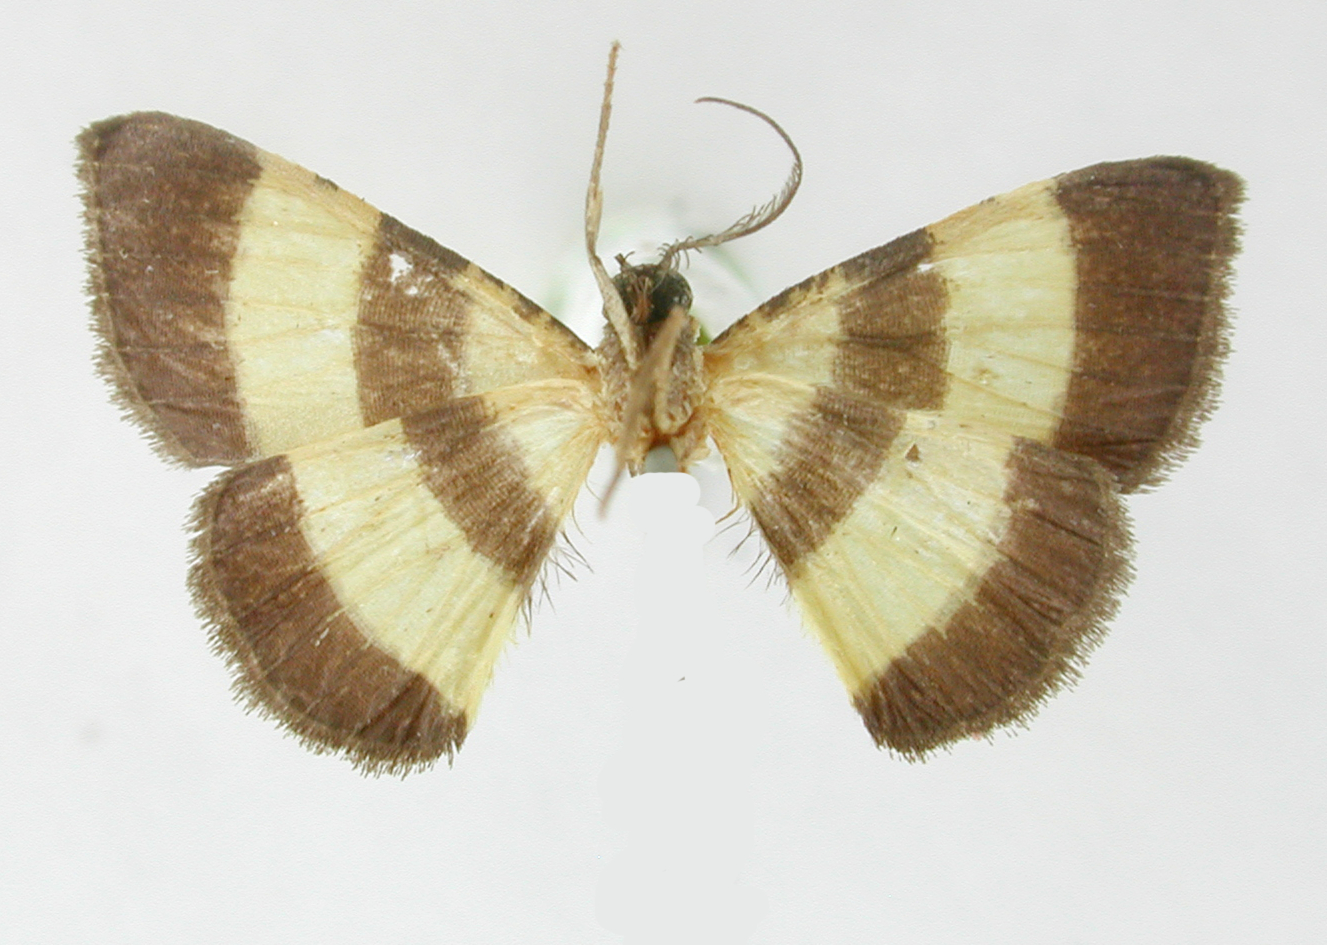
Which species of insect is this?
Porona balteata
